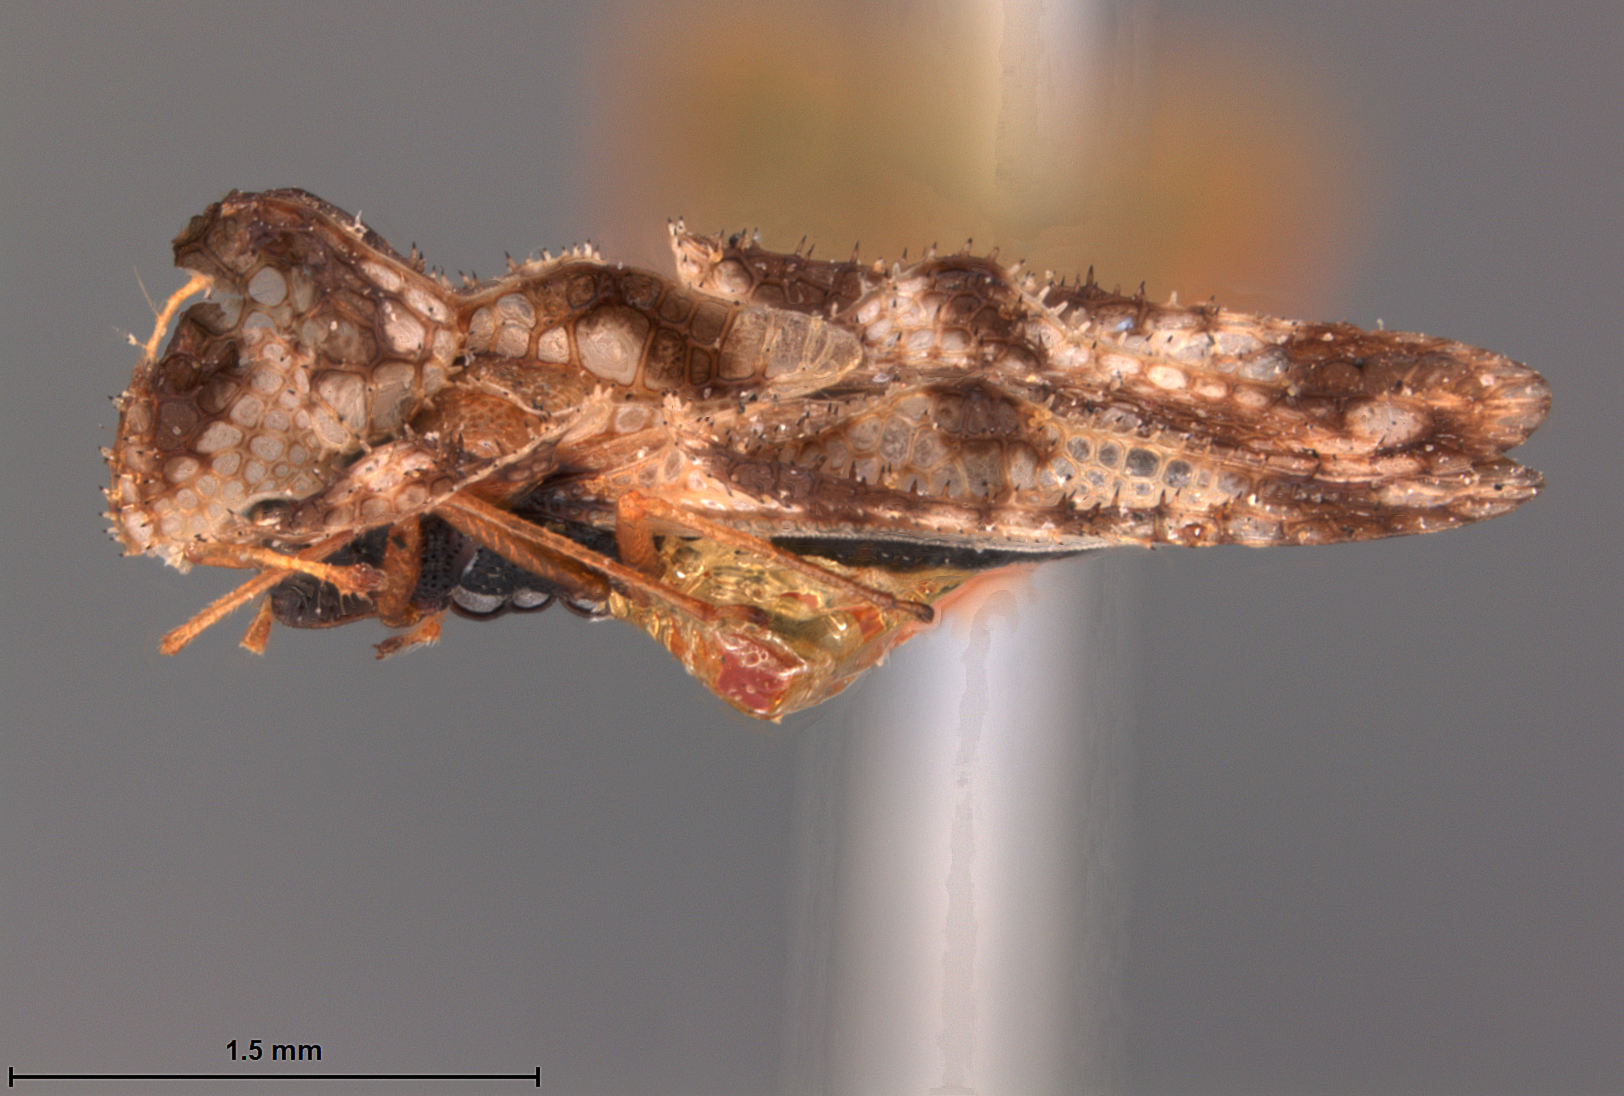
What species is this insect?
Corythucha distincta
